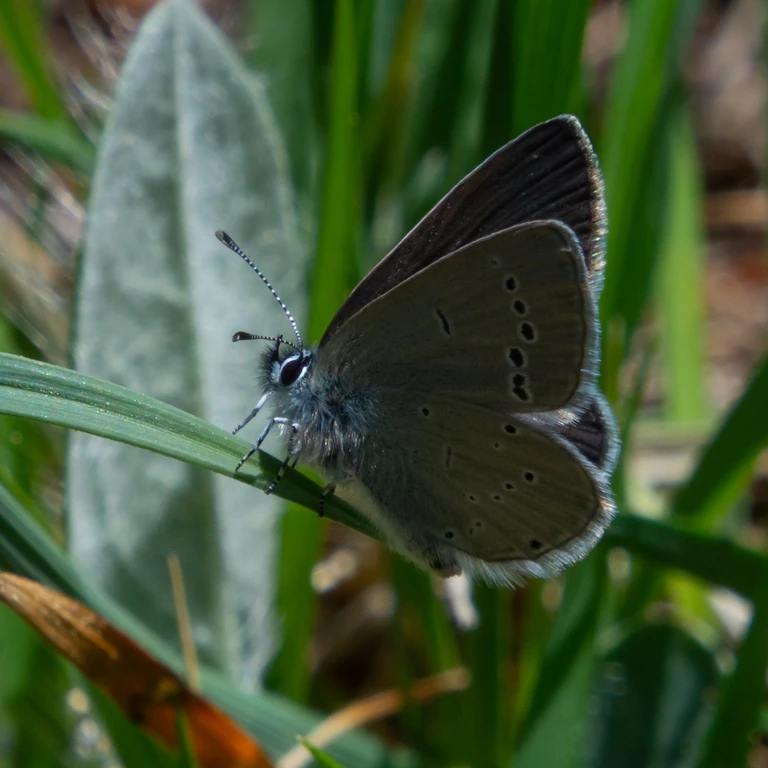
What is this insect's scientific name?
Cyaniris semiargus
